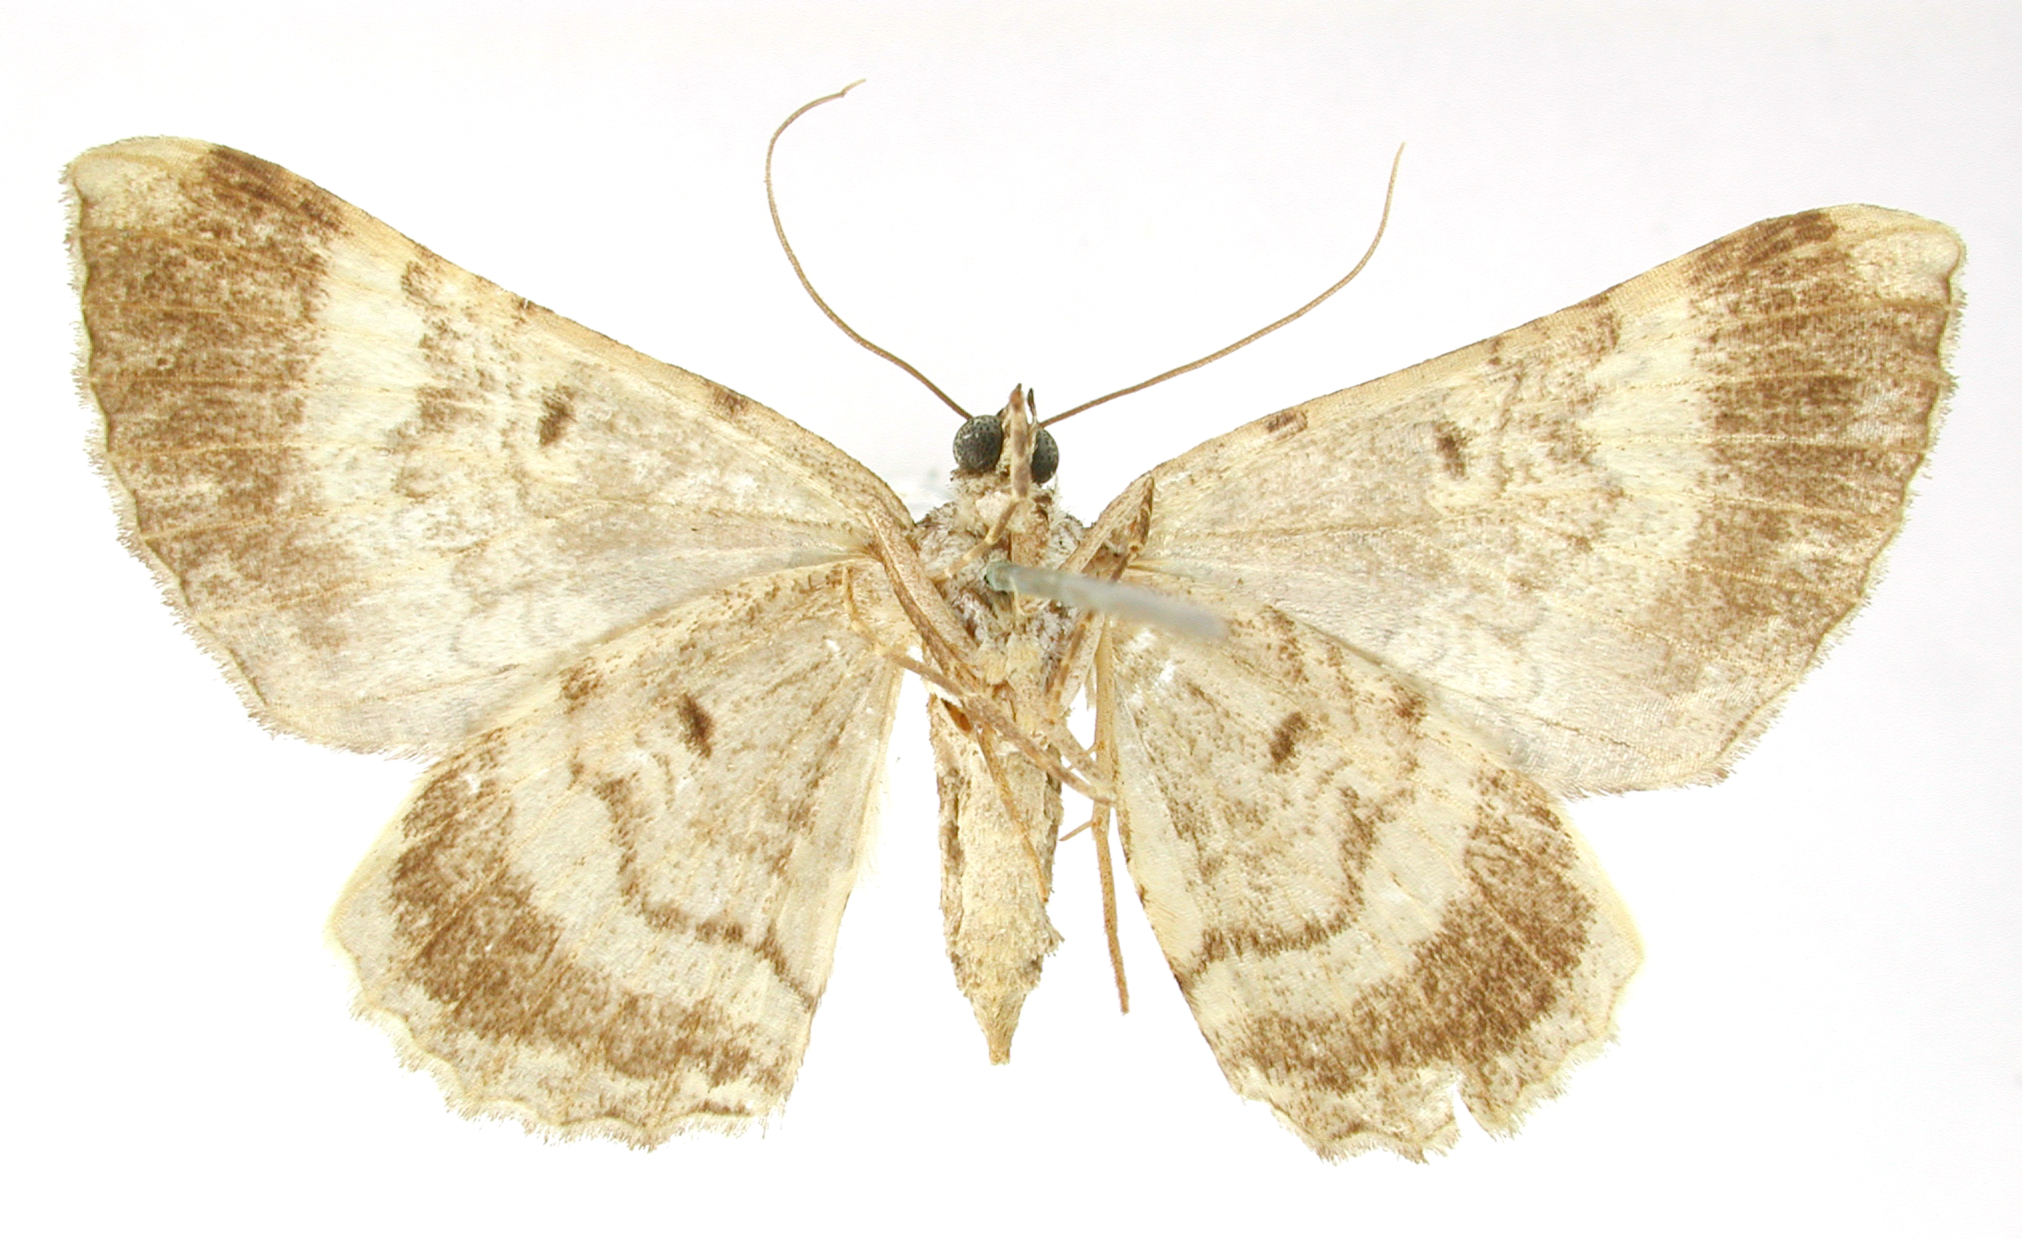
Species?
Scotosia albifasciata
